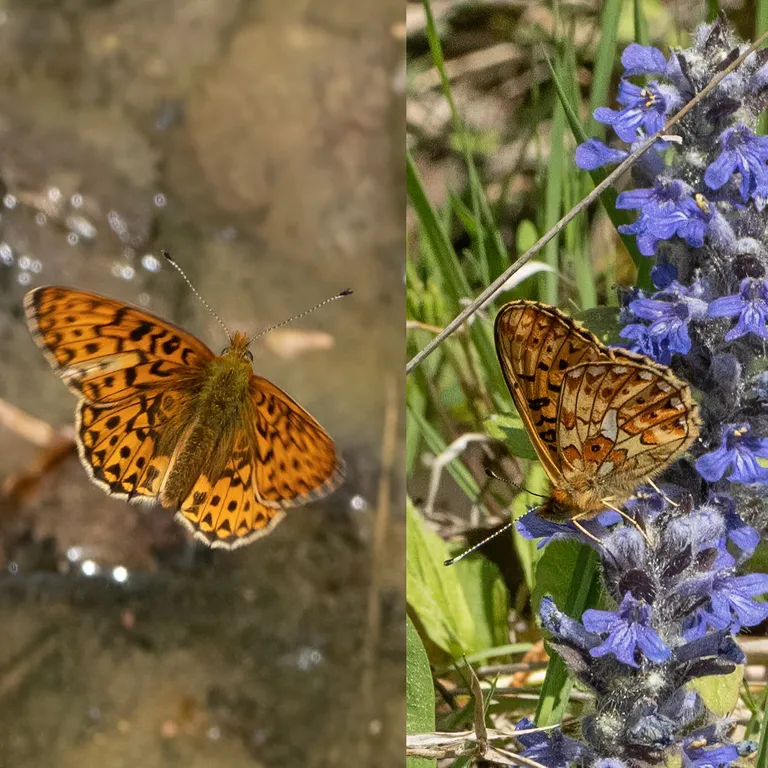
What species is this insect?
Boloria euphrosyne (also Clossiana euphrosyne)
